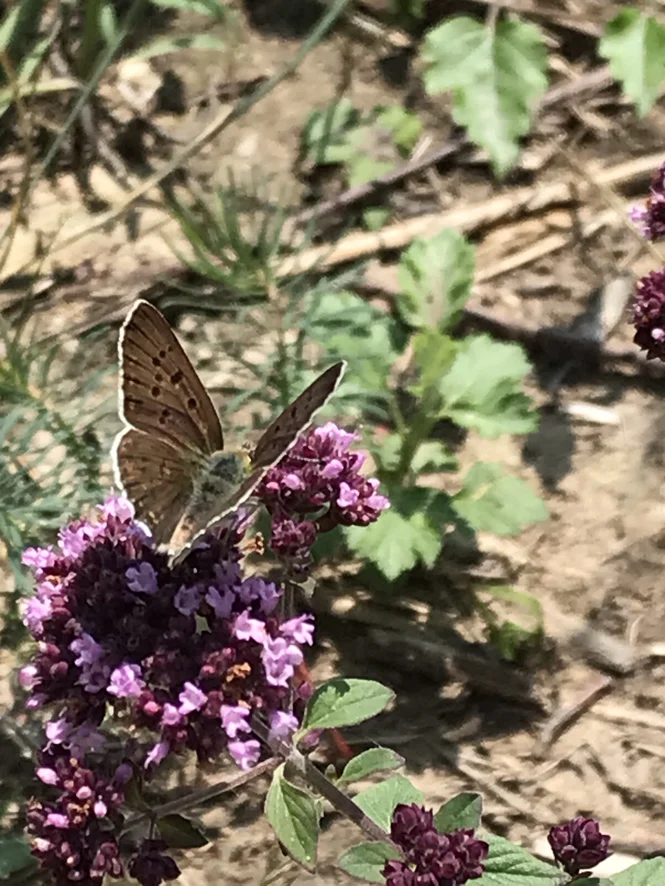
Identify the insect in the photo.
Lycaena tityrus (also Loweia tityrus)
